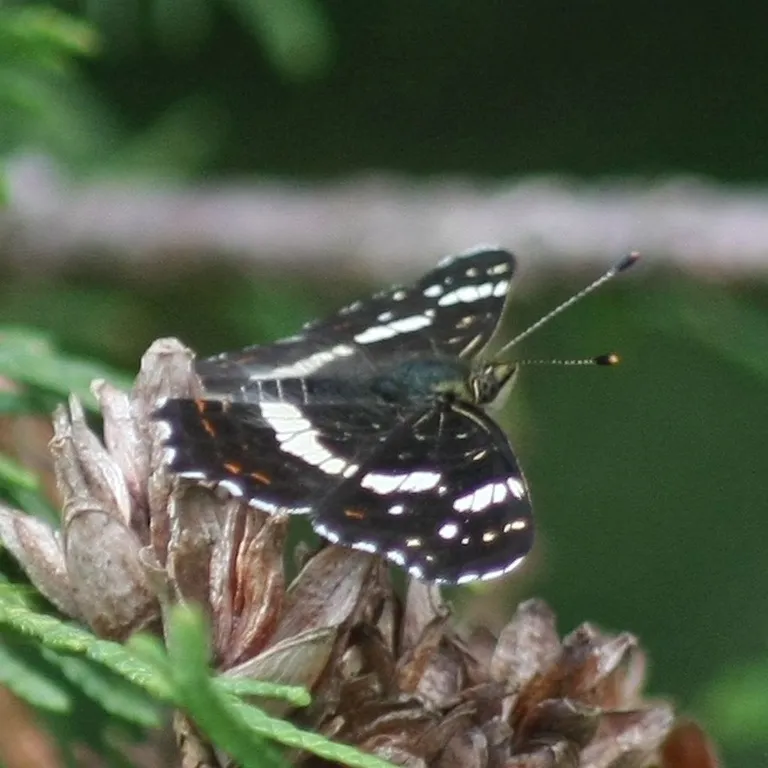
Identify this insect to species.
Araschnia levana
